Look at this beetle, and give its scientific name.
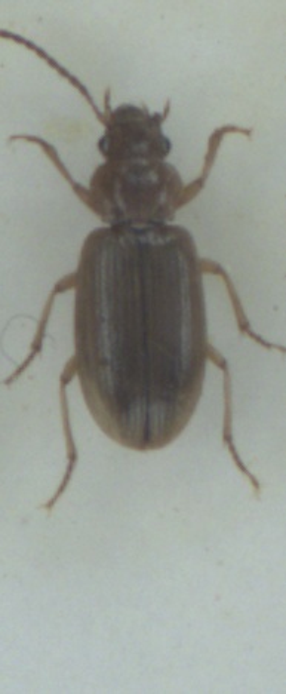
Dicheirotrichus gustavii
